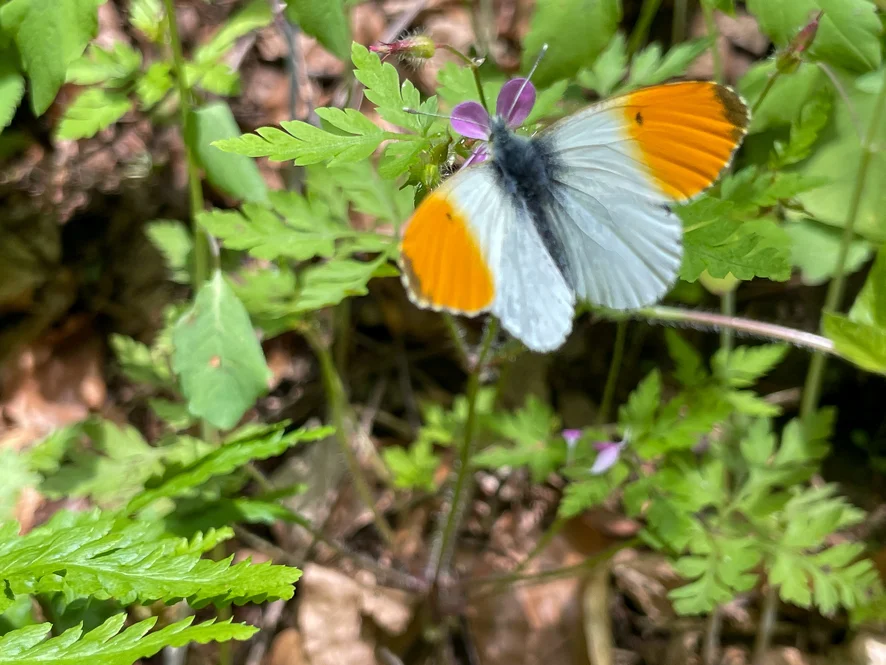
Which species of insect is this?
Anthocharis cardamines
